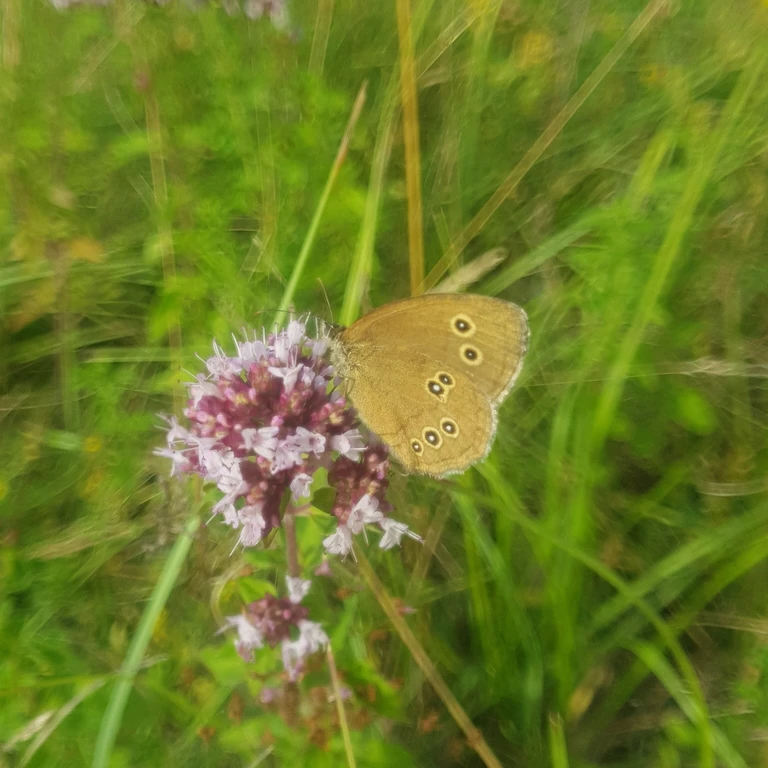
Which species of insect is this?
Aphantopus hyperantus
